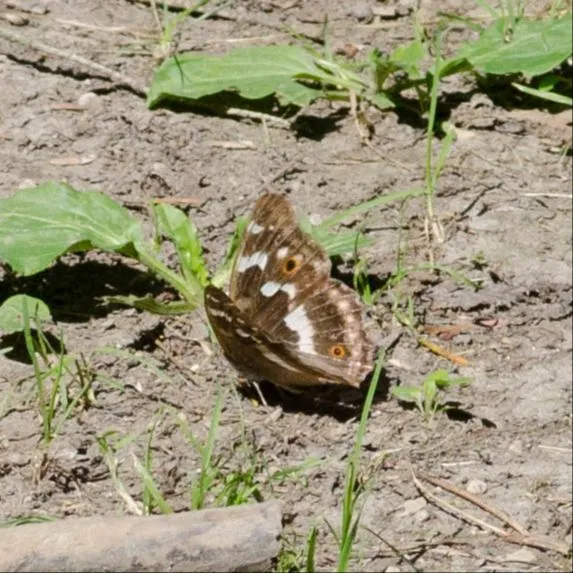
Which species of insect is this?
Apatura ilia
